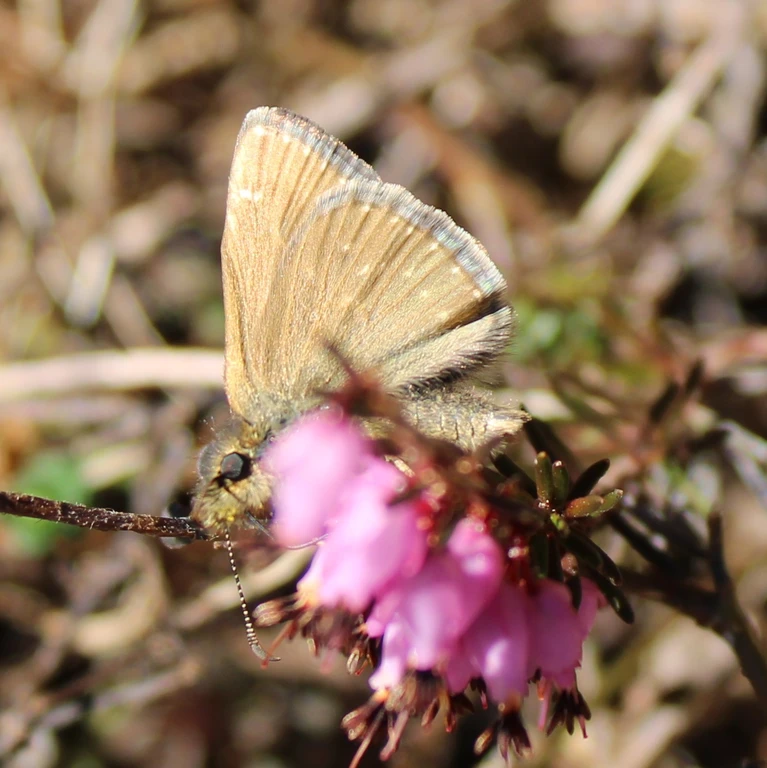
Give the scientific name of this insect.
Erynnis tages
